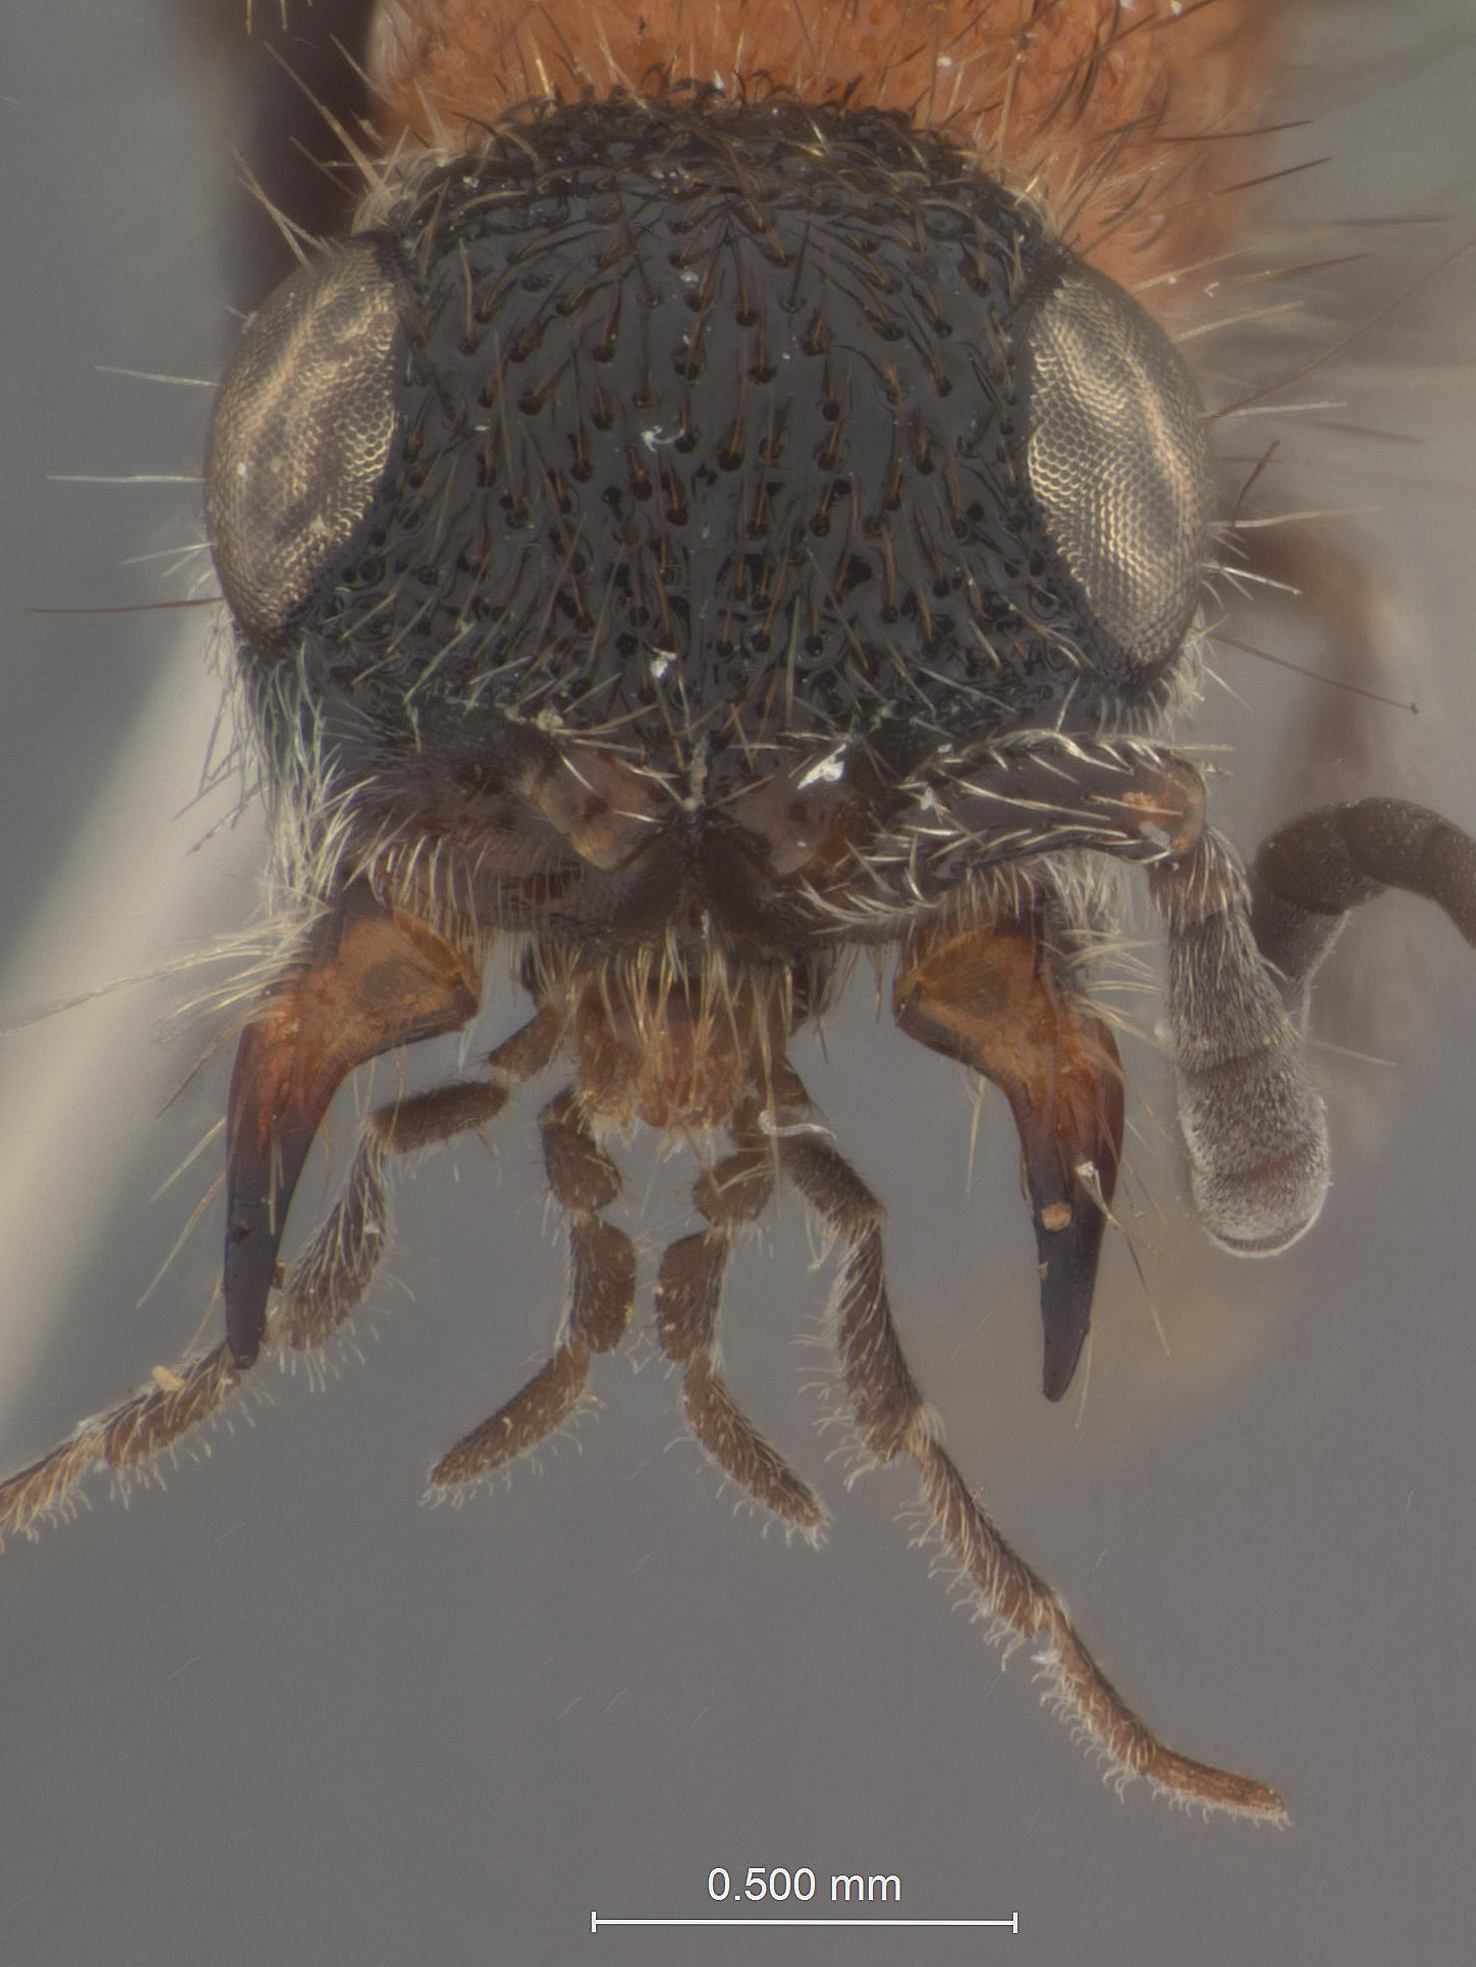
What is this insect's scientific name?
Smicromyrme zamboangae
